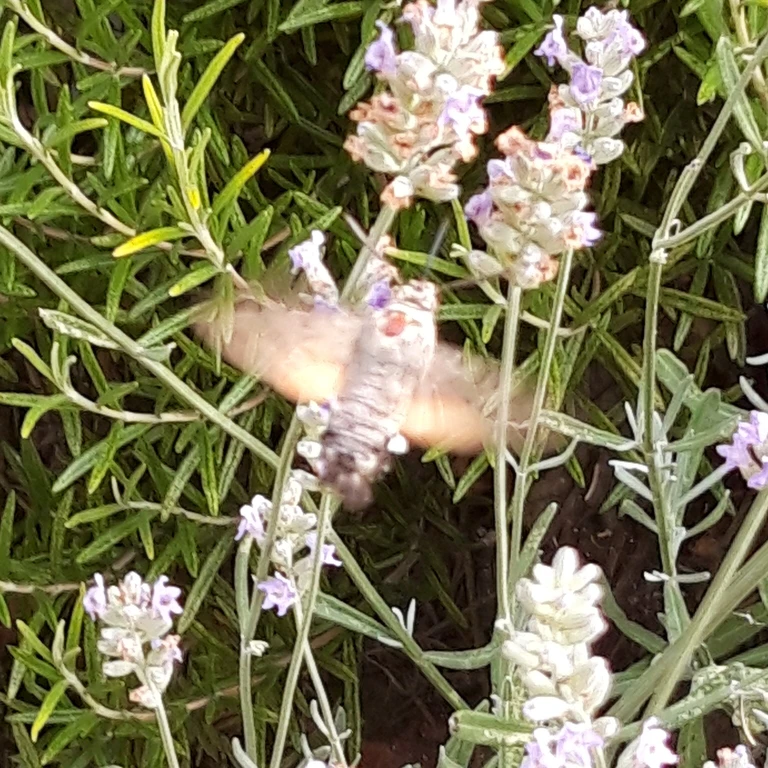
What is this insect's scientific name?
Macroglossum stellatarum
